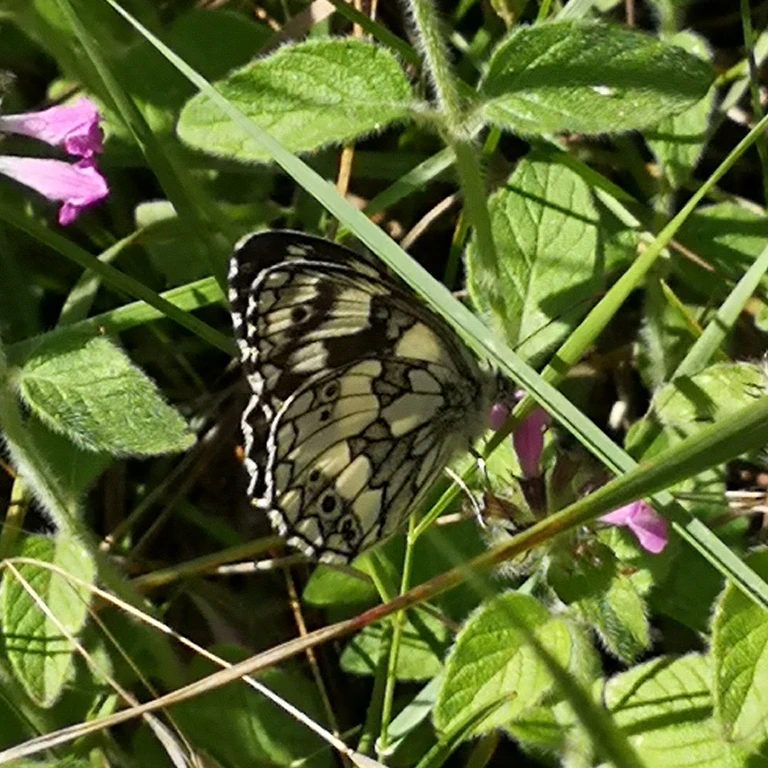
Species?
Melanargia galathea
